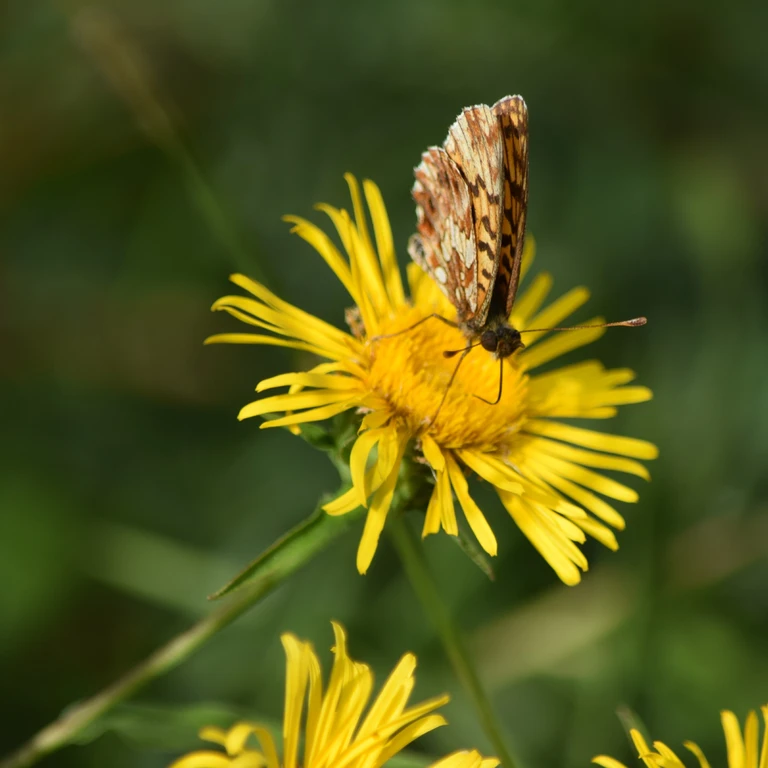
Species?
Boloria dia
